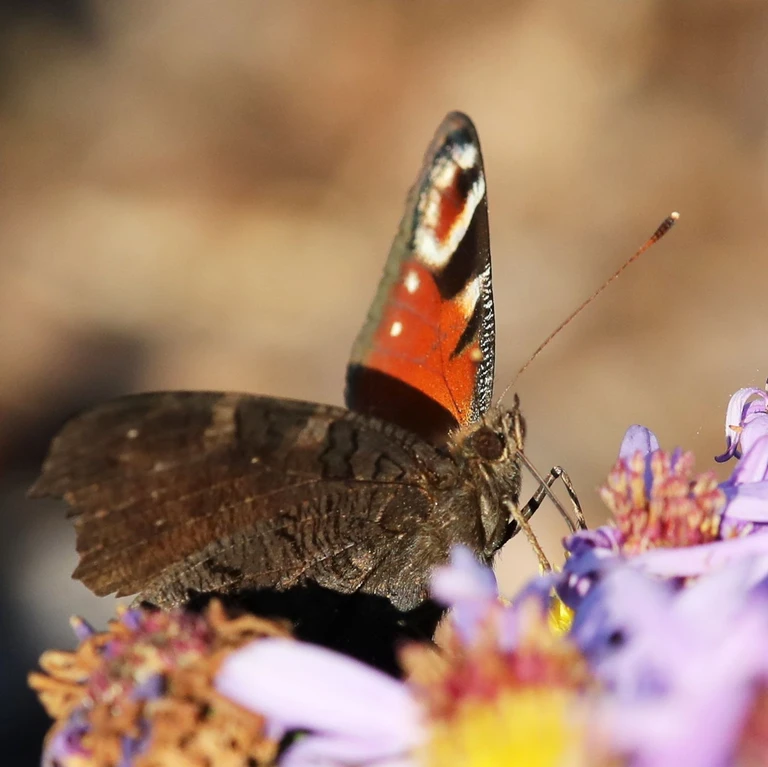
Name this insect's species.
Aglais io
